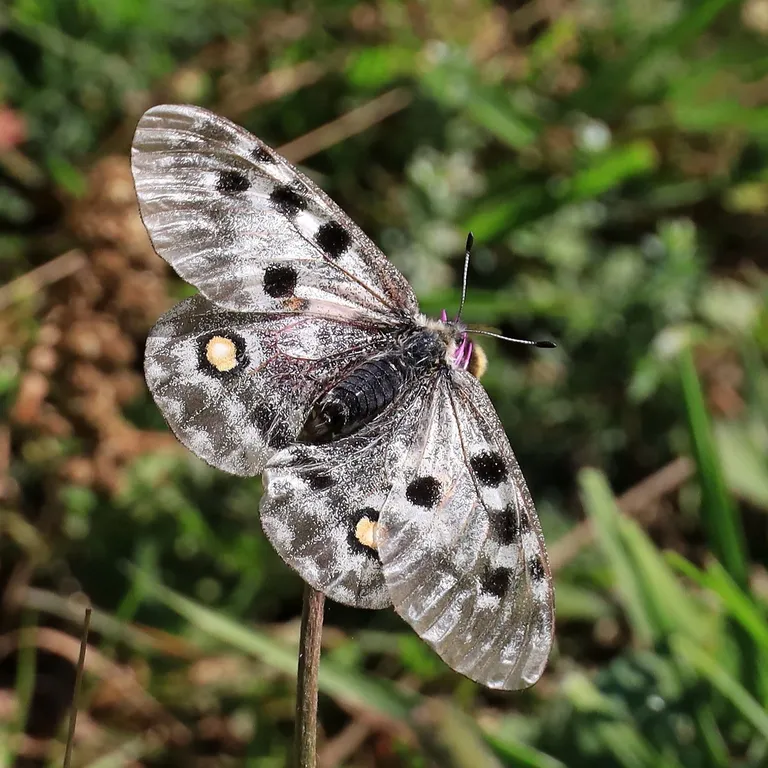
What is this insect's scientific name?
Parnassius apollo
